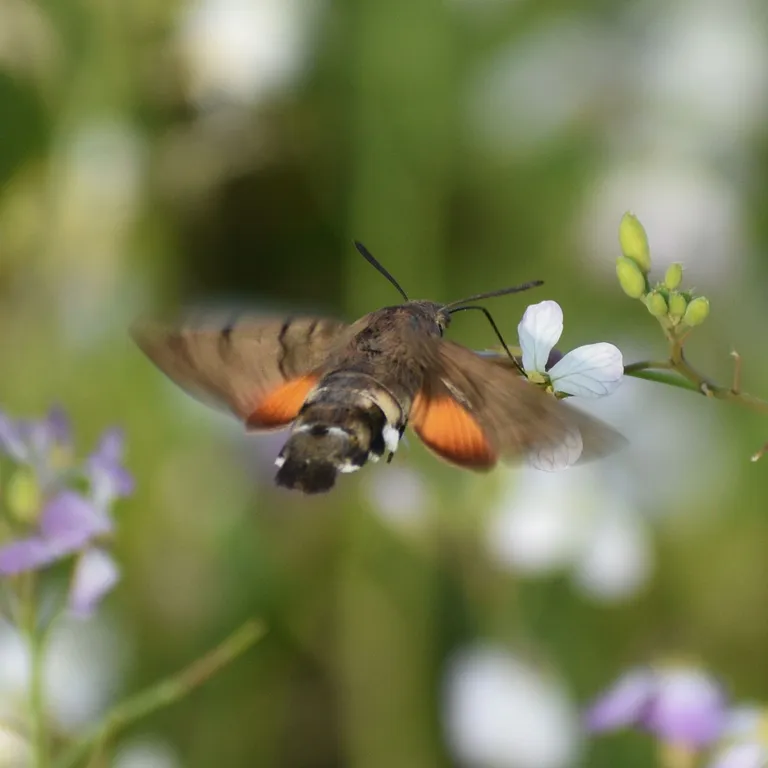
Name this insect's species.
Macroglossum stellatarum
